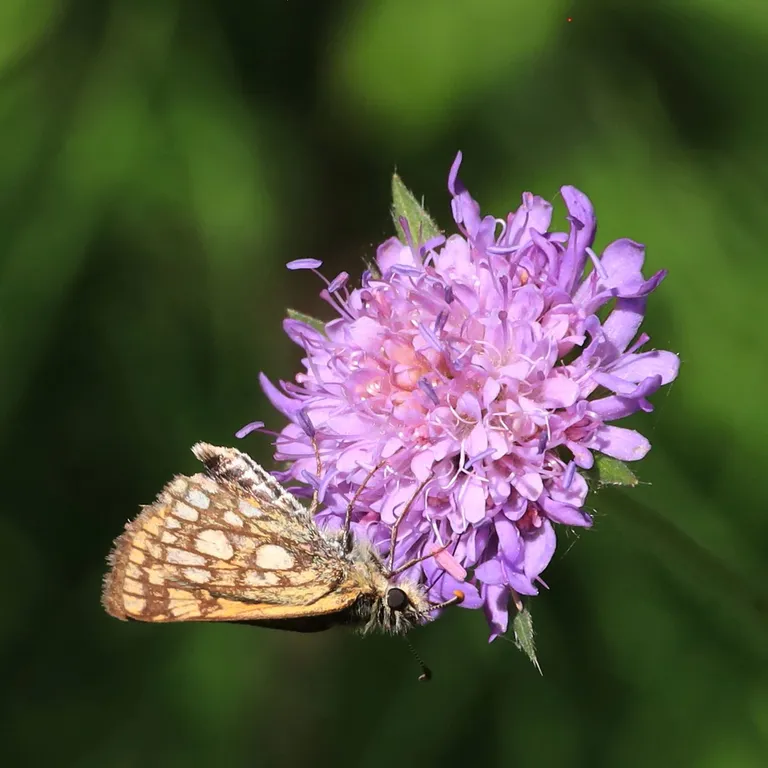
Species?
Carterocephalus palaemon
